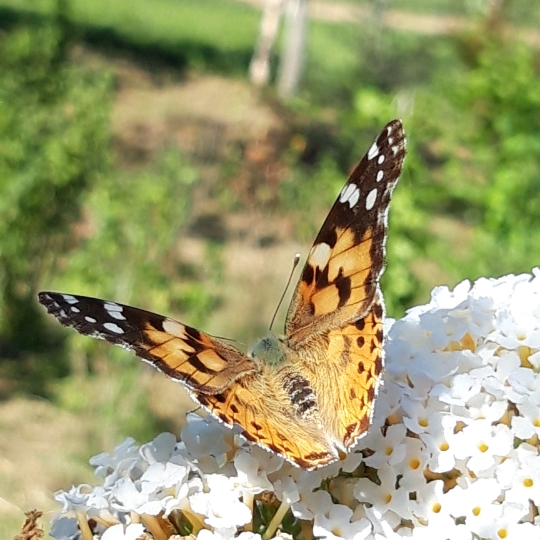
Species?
Vanessa cardui
